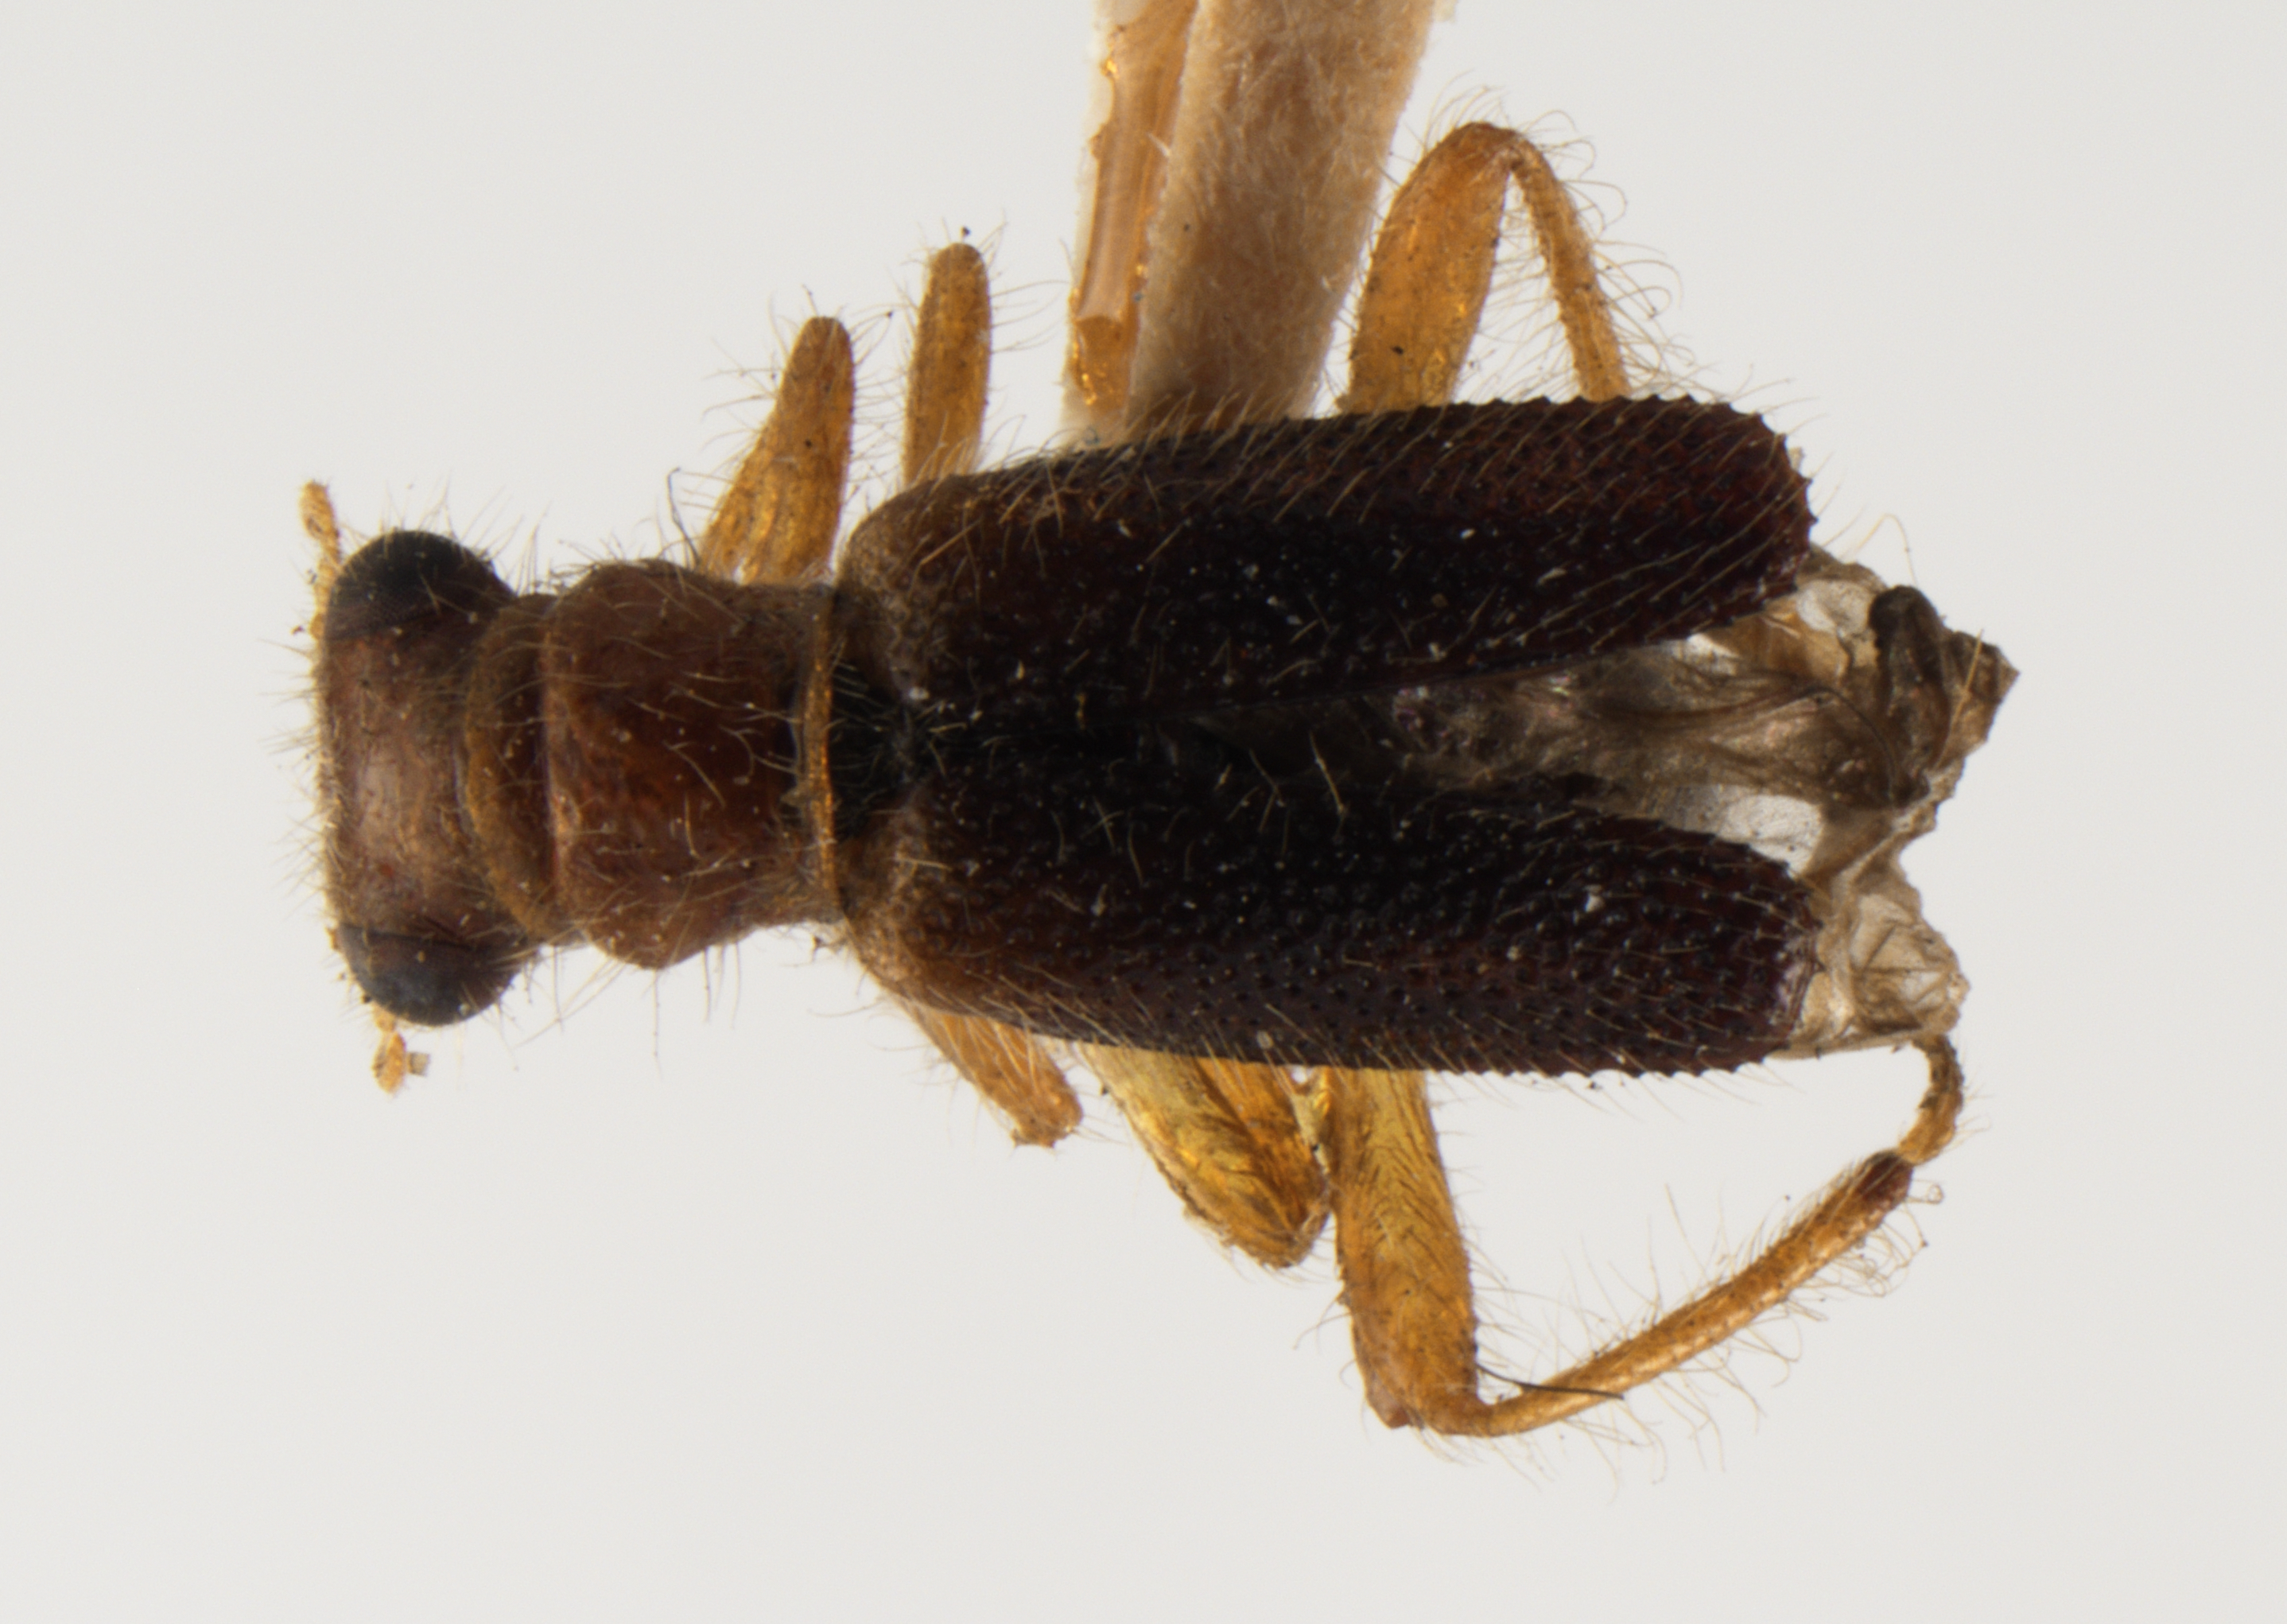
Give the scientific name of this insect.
Hydnocera nigrescens
